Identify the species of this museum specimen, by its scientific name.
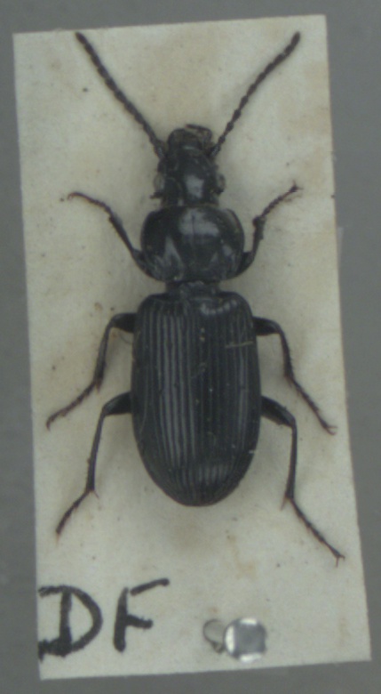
Pterostichus nigrita
